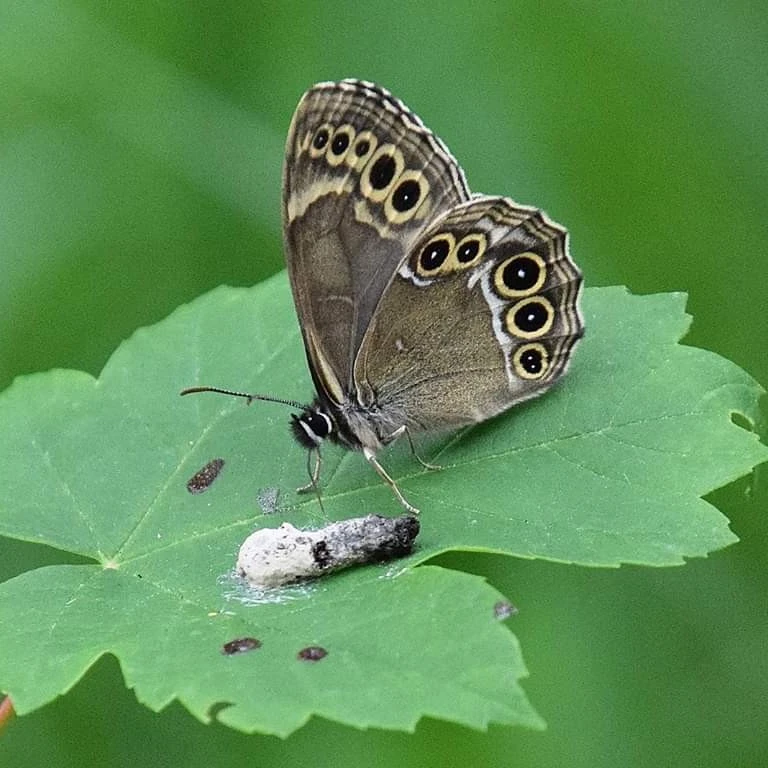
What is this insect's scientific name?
Lopinga achine (also Pararge achine)
